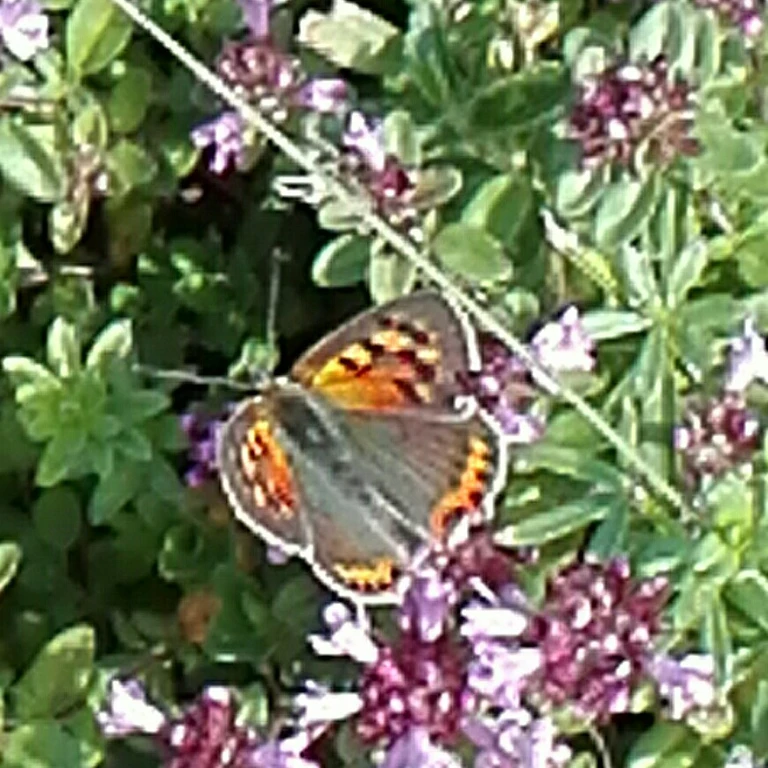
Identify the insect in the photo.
Lycaena phlaeas
